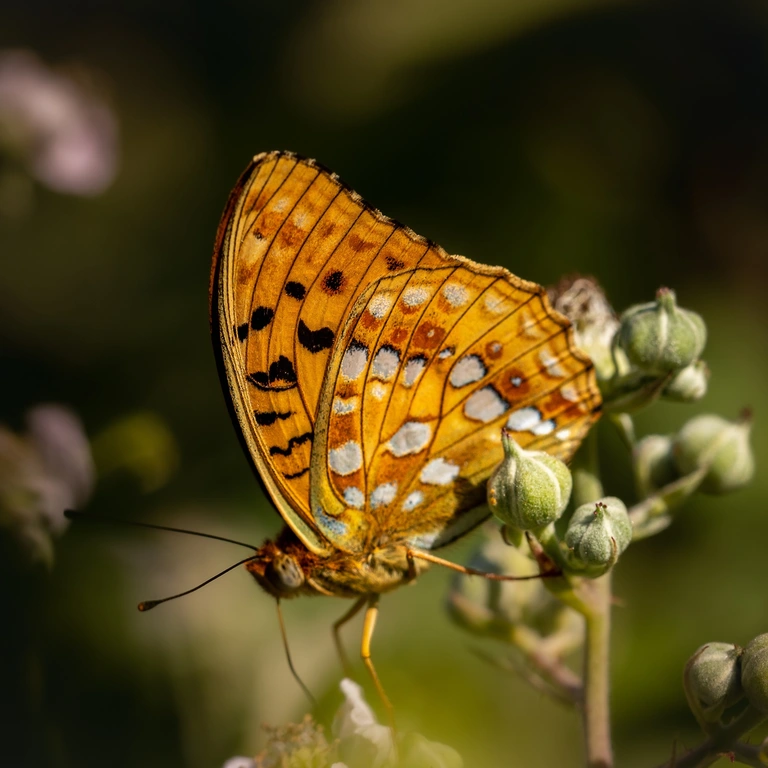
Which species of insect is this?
Fabriciana adippe
